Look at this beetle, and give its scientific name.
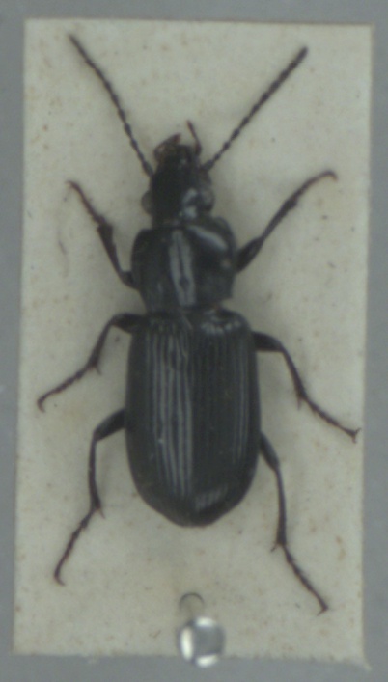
Pterostichus anthracinus
